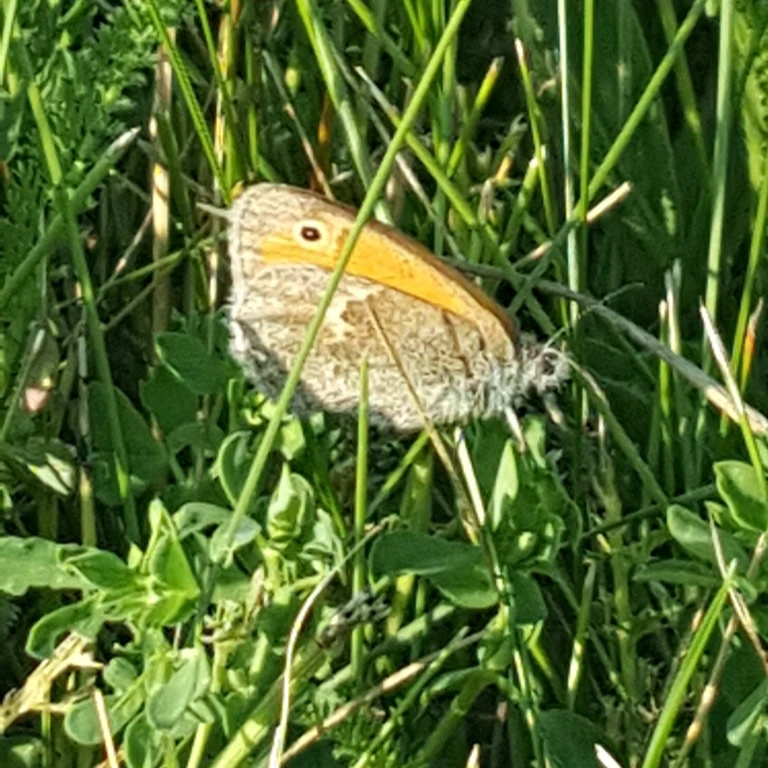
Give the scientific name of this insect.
Coenonympha pamphilus
